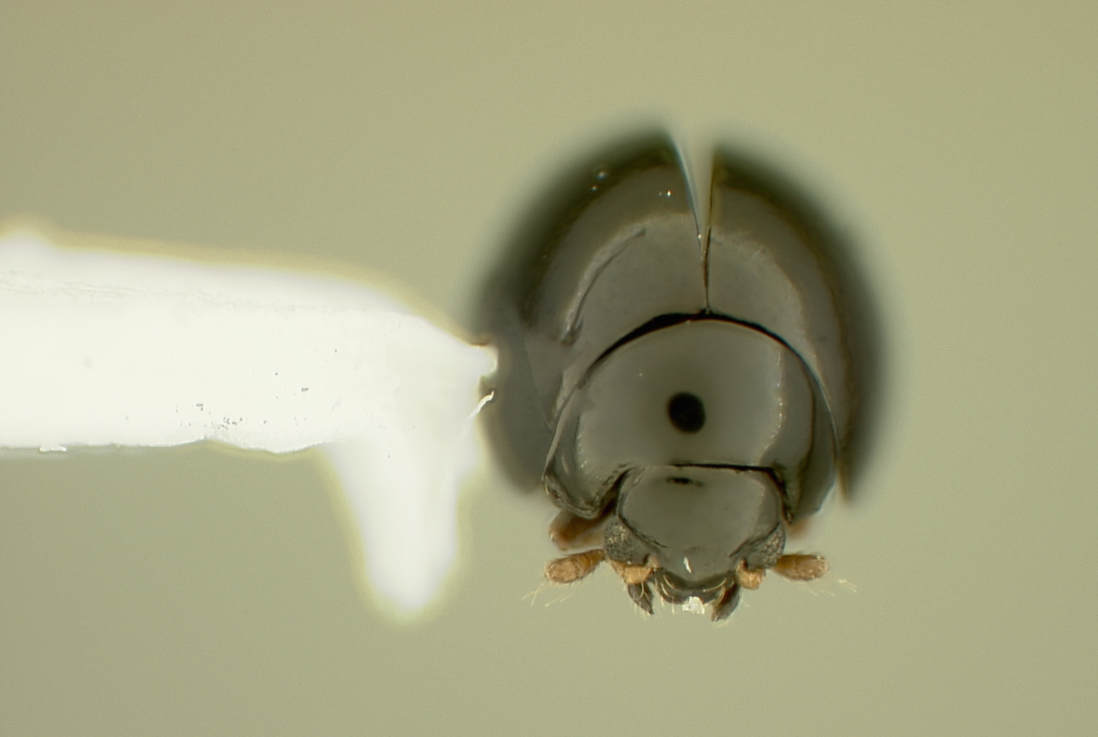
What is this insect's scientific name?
Kiskeya neibae
